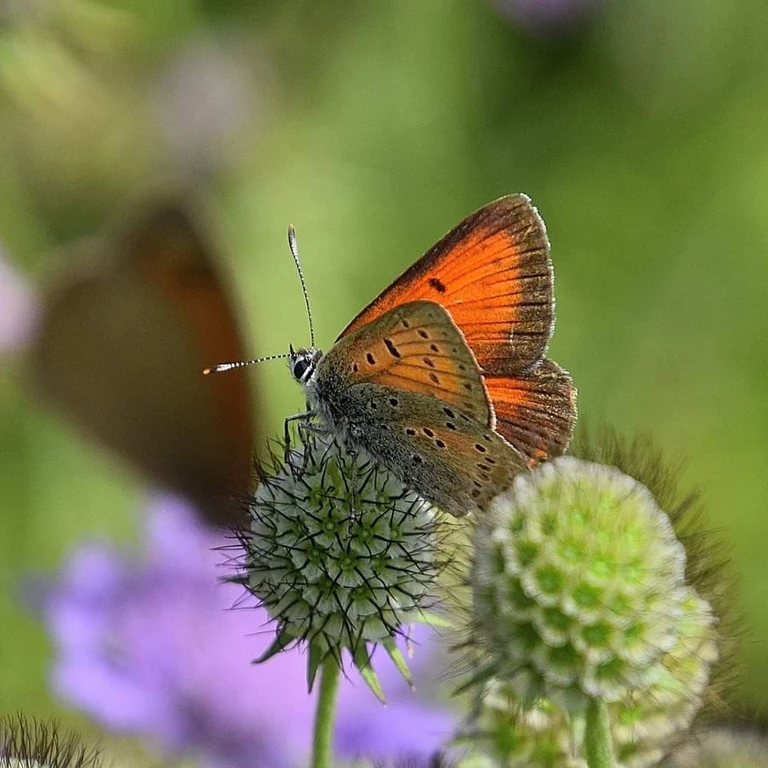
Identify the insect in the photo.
Lycaena hippothoe (also Palaeochrysophanus hippothoe)
